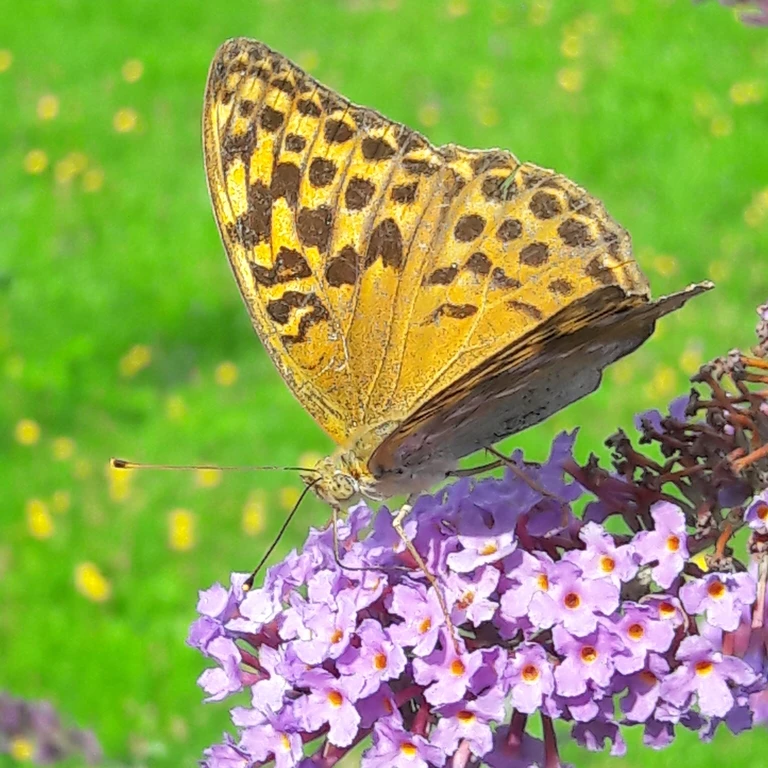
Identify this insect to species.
Argynnis paphia
